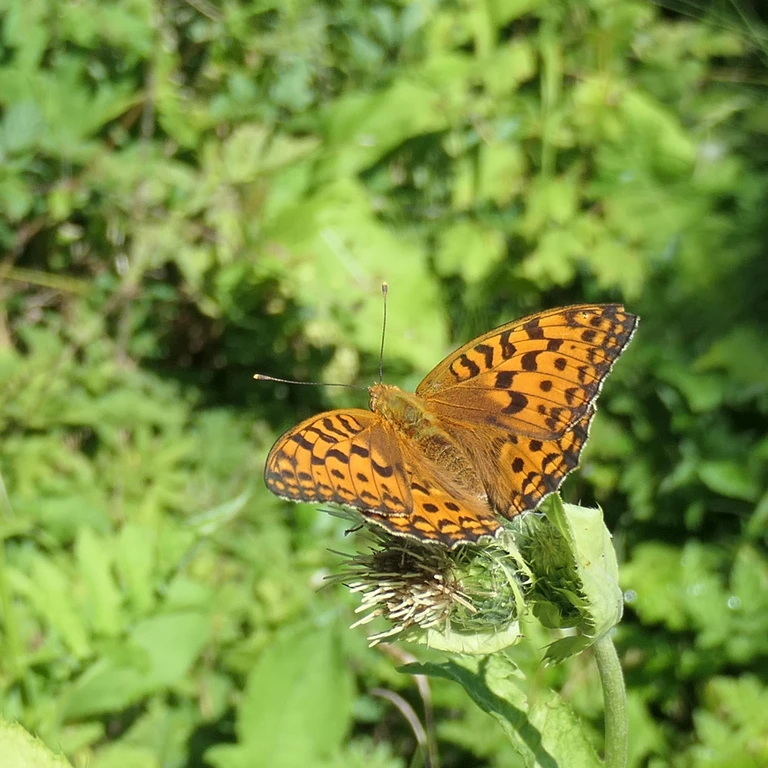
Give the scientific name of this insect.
Fabriciana adippe
